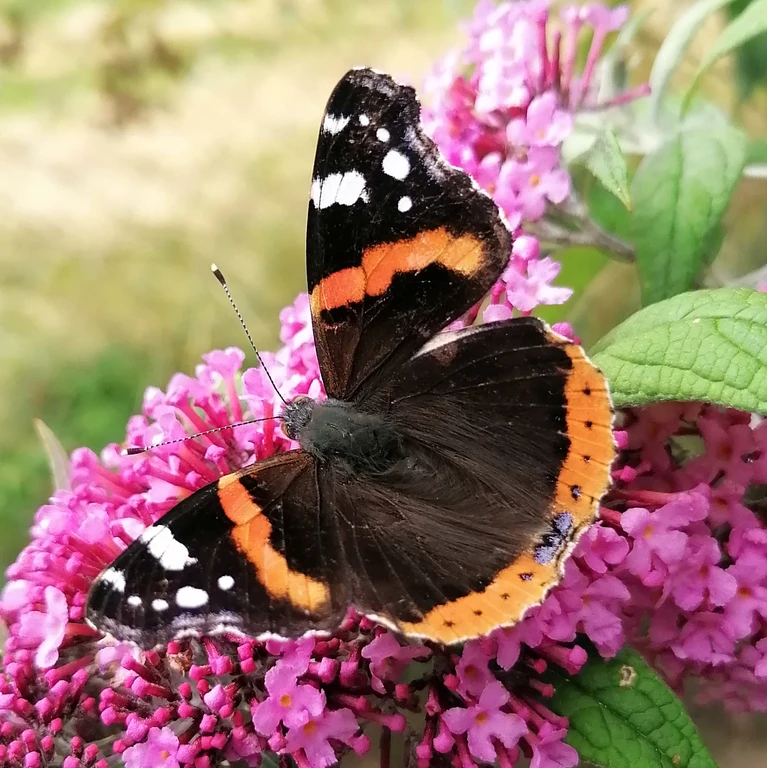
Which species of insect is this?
Vanessa atalanta
